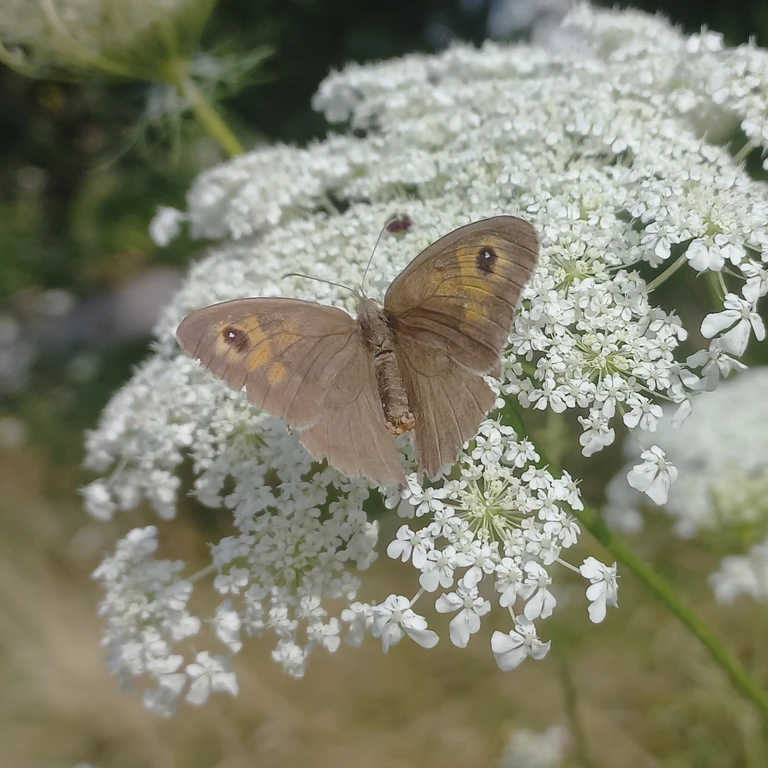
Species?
Maniola jurtina
